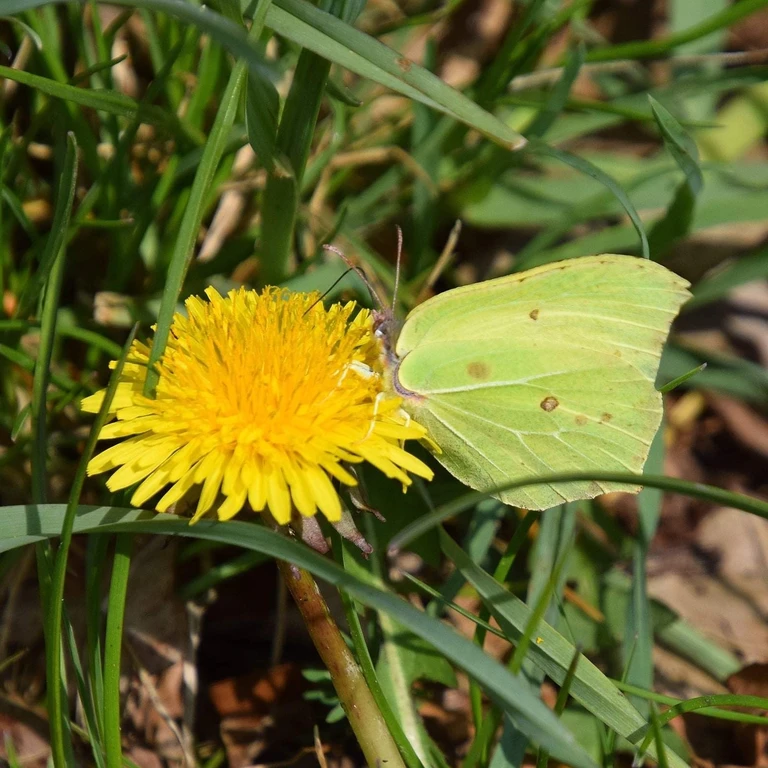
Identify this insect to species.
Gonepteryx rhamni
